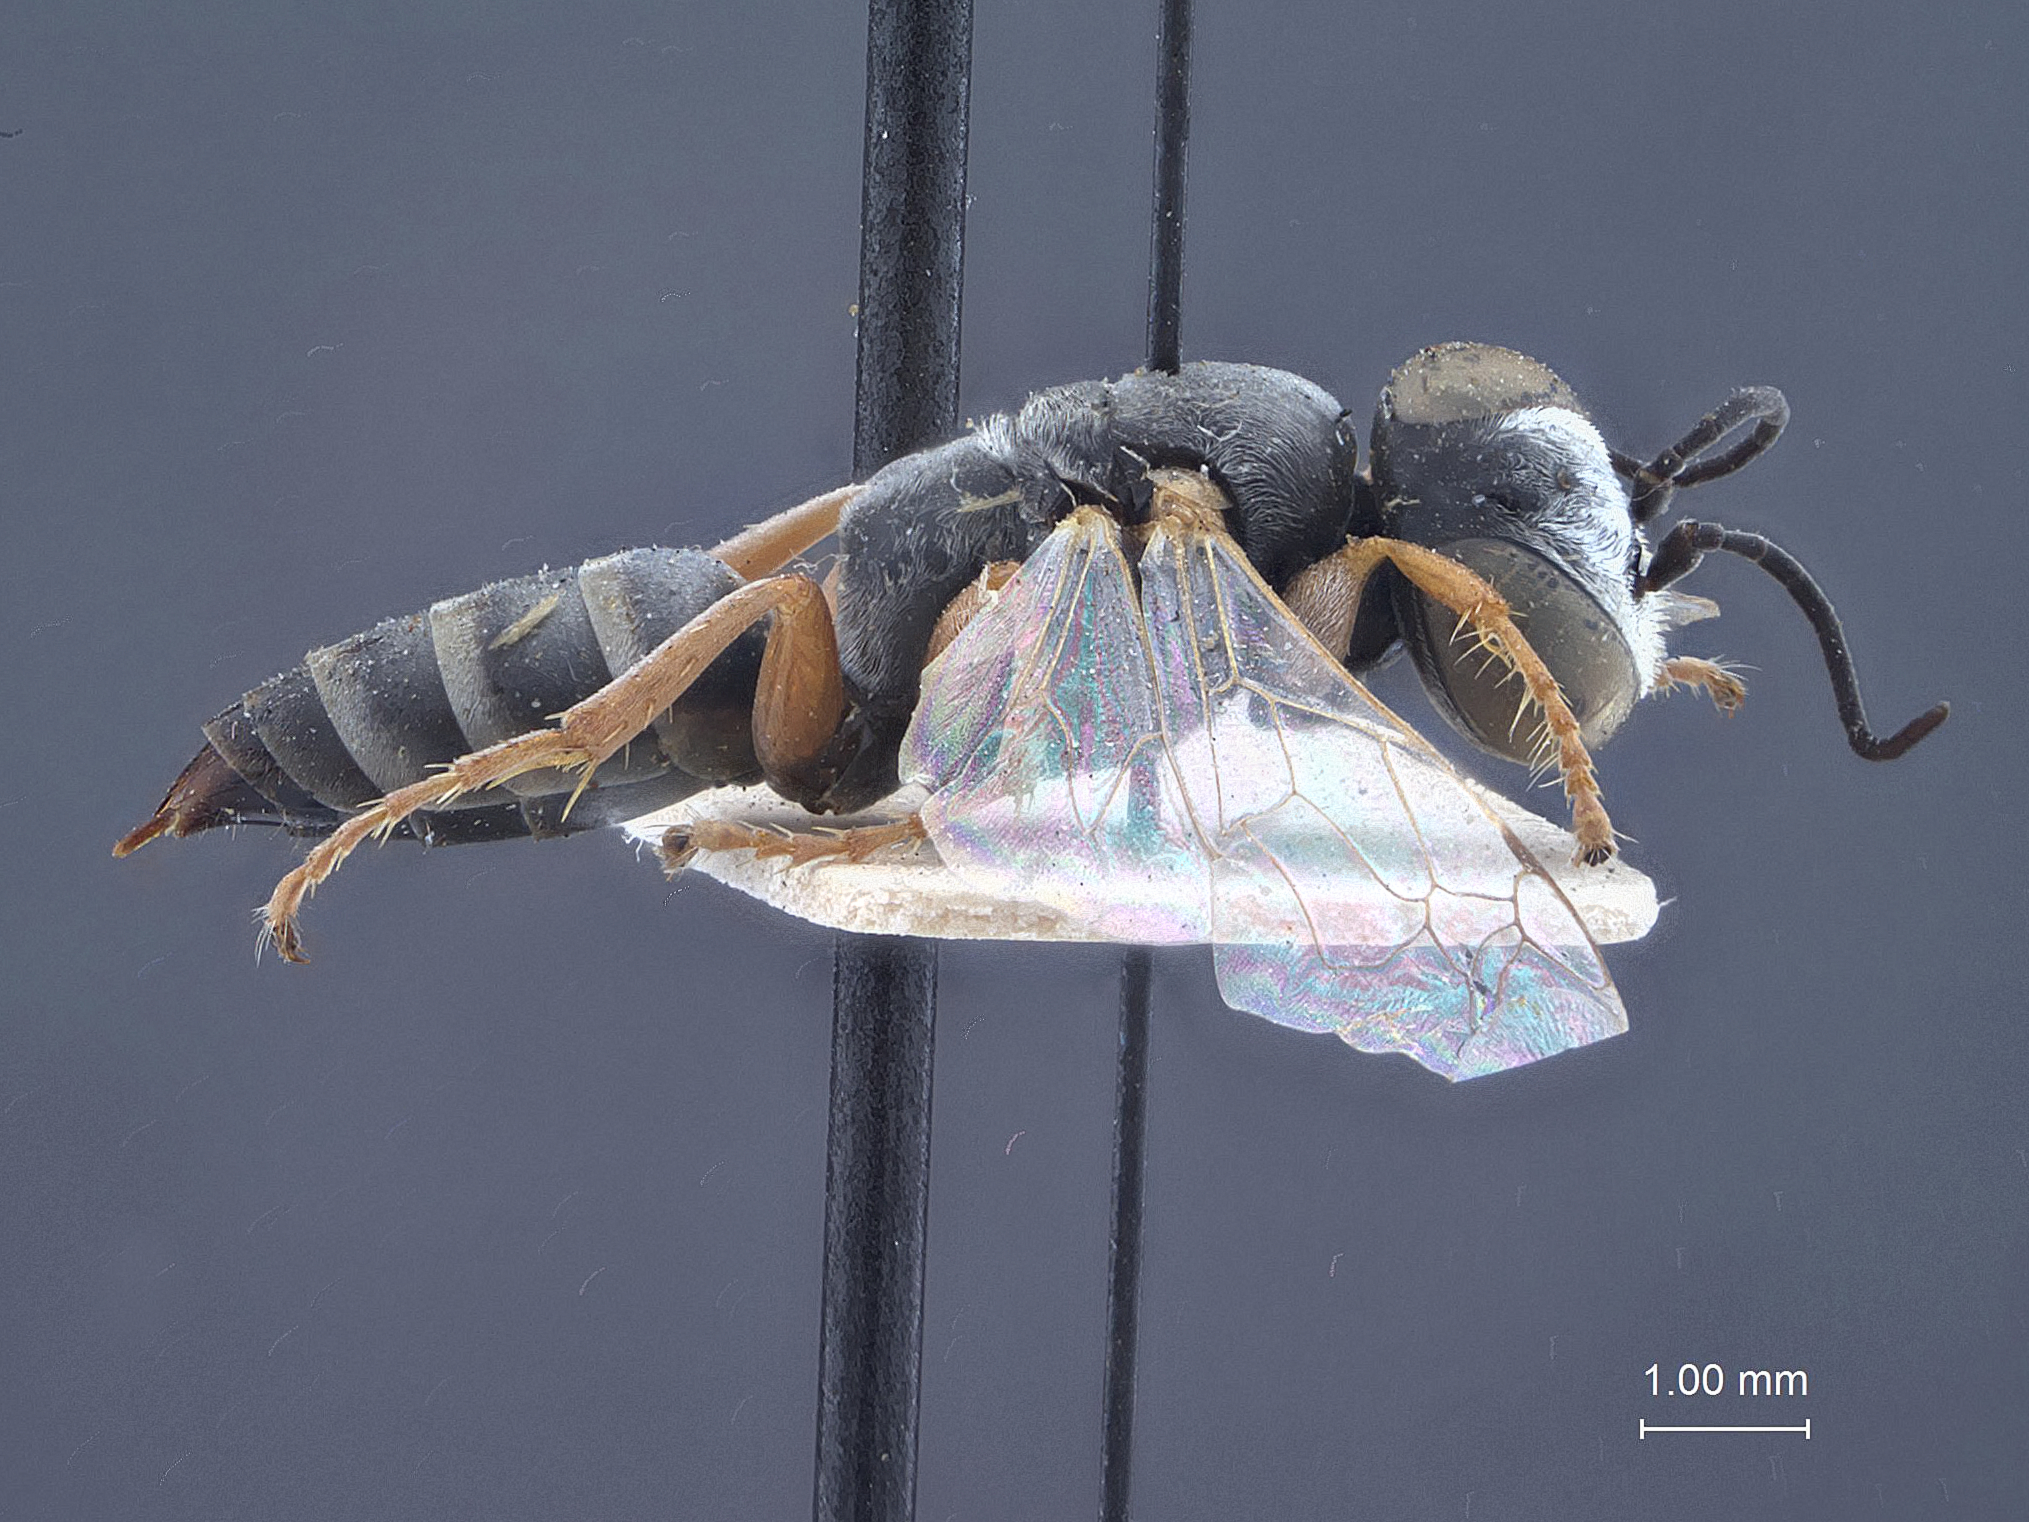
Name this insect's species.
Tachysphex pseudofasiatus
